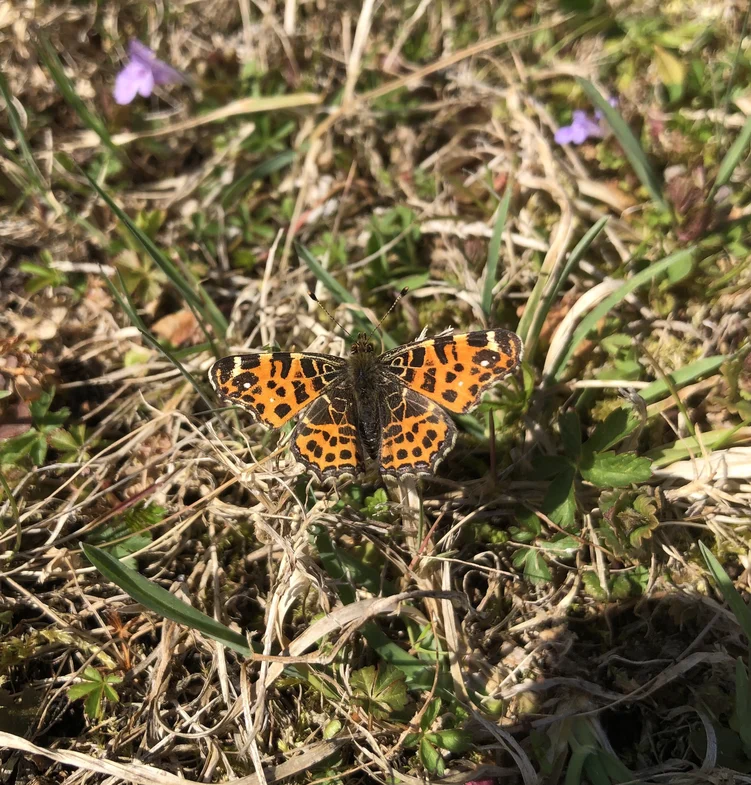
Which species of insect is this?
Araschnia levana
